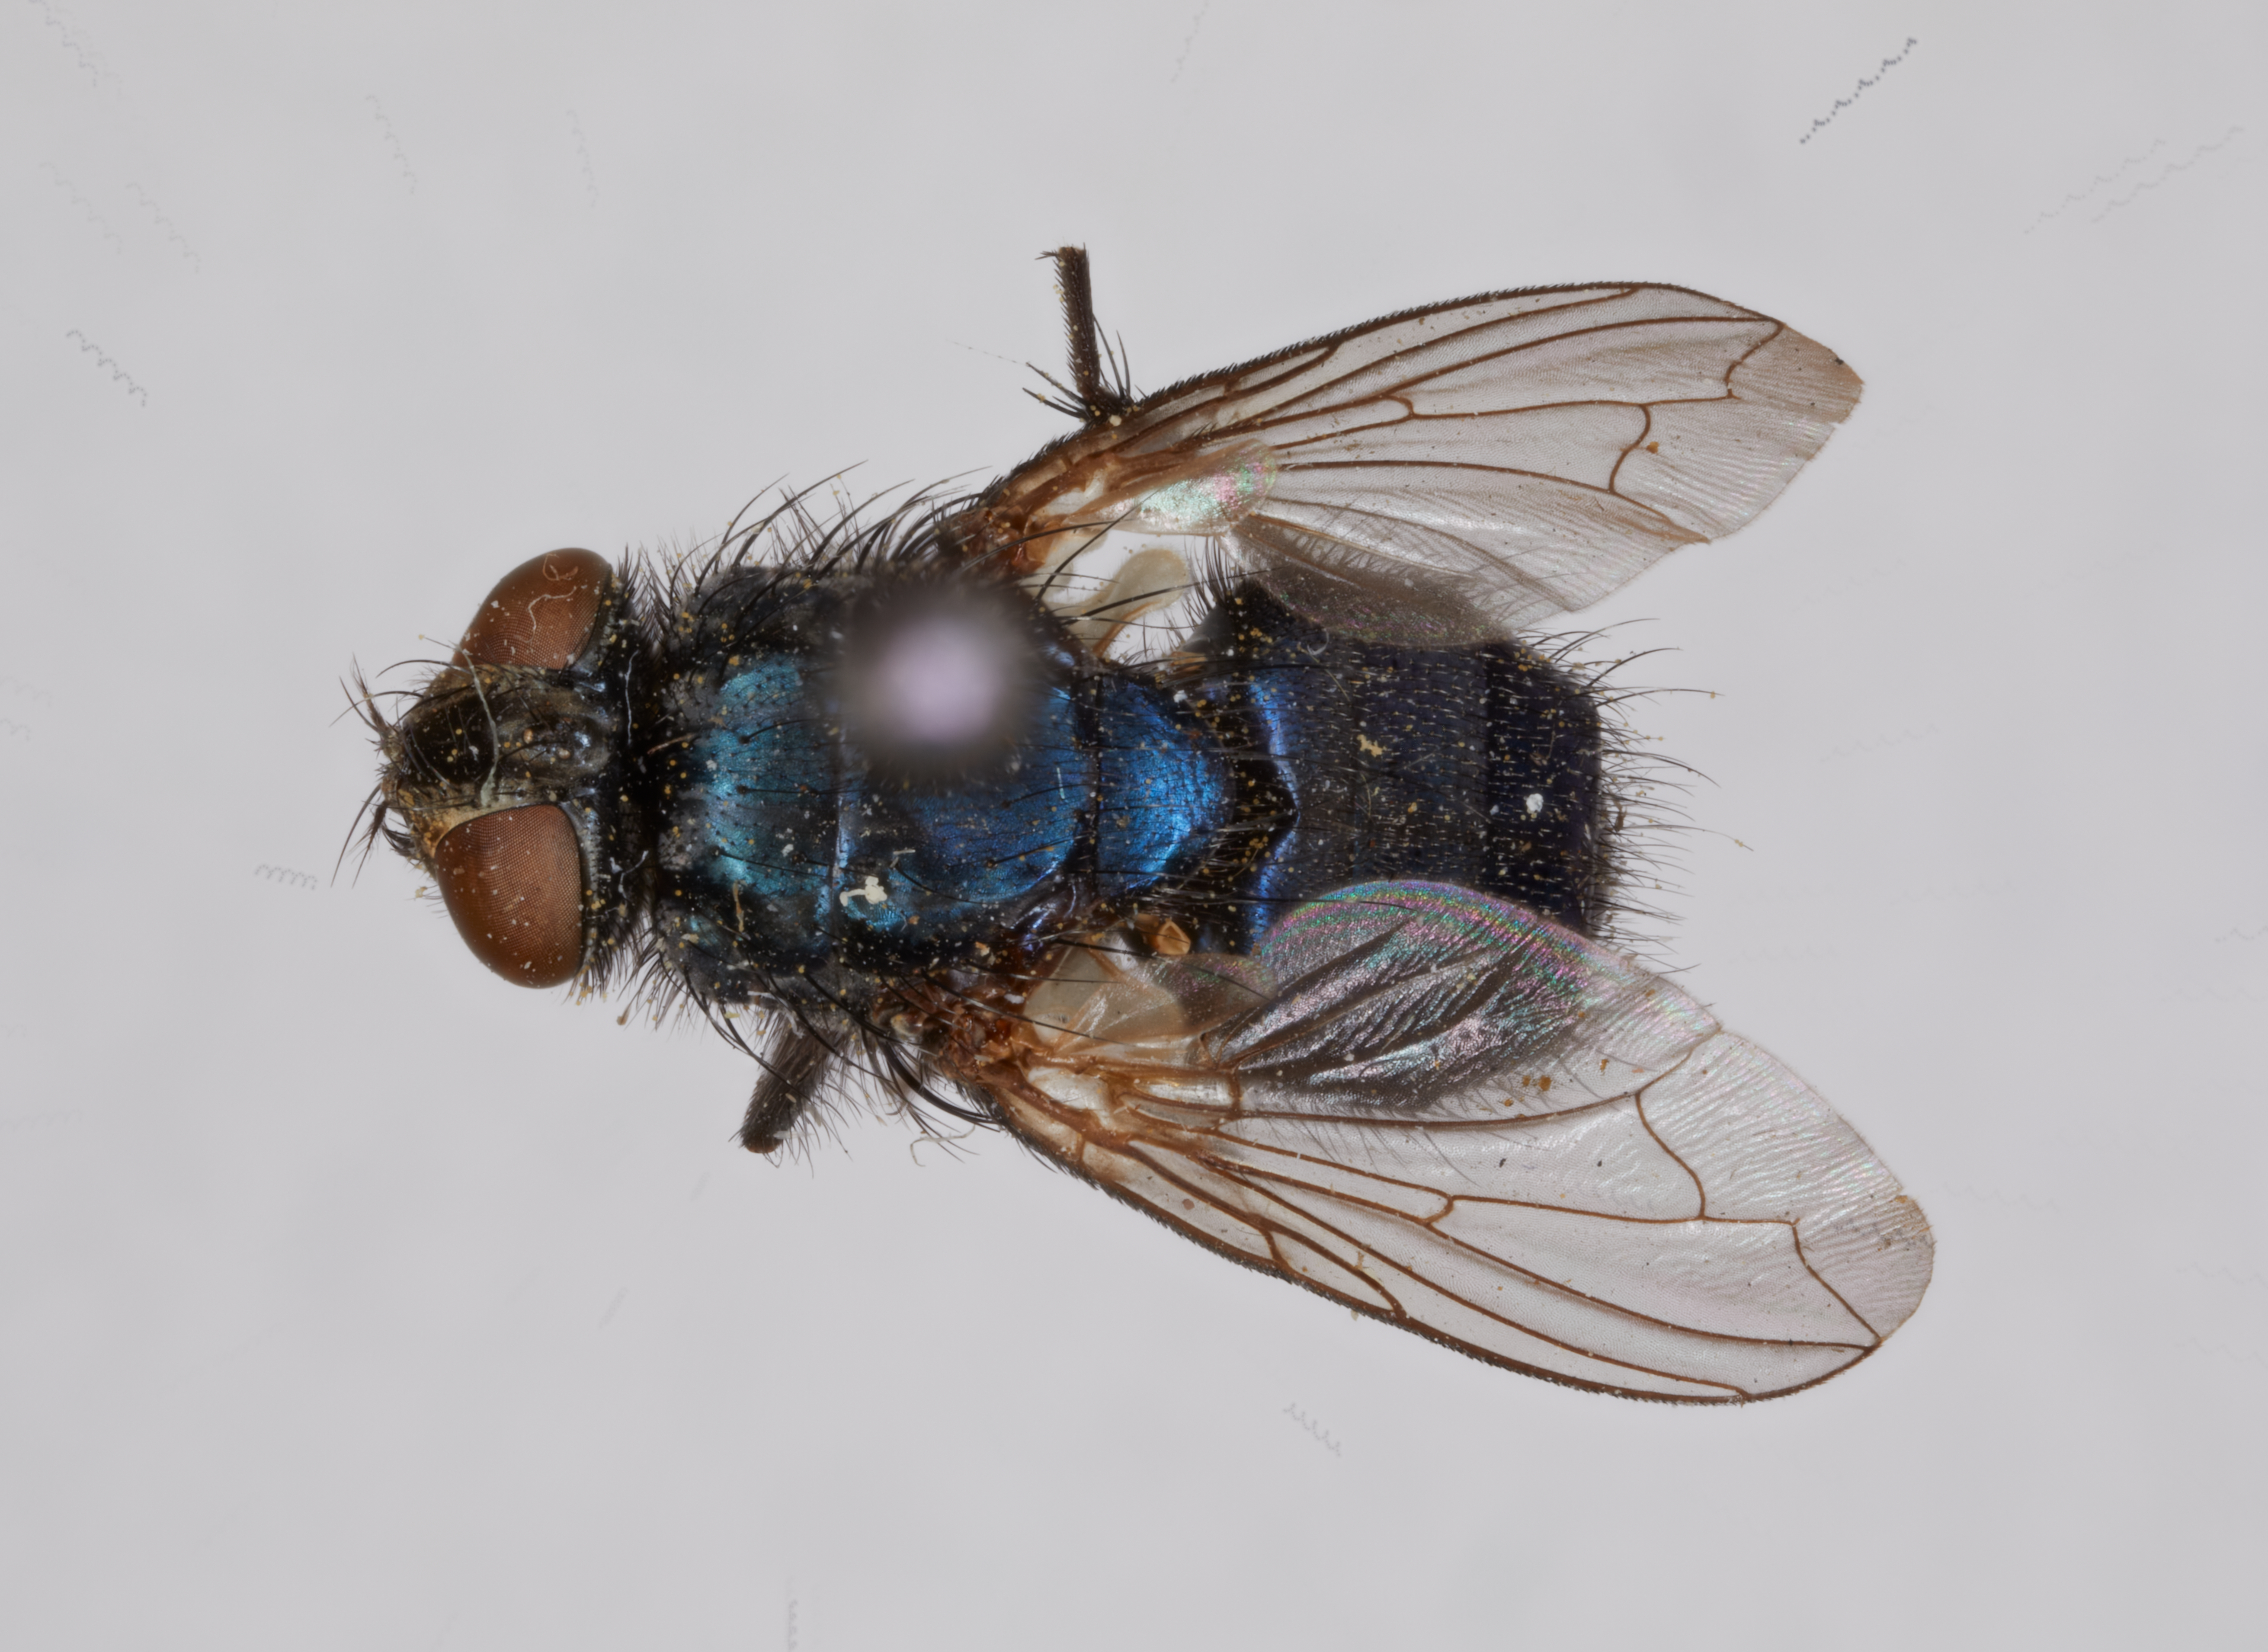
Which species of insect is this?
Apaulina sapphira
